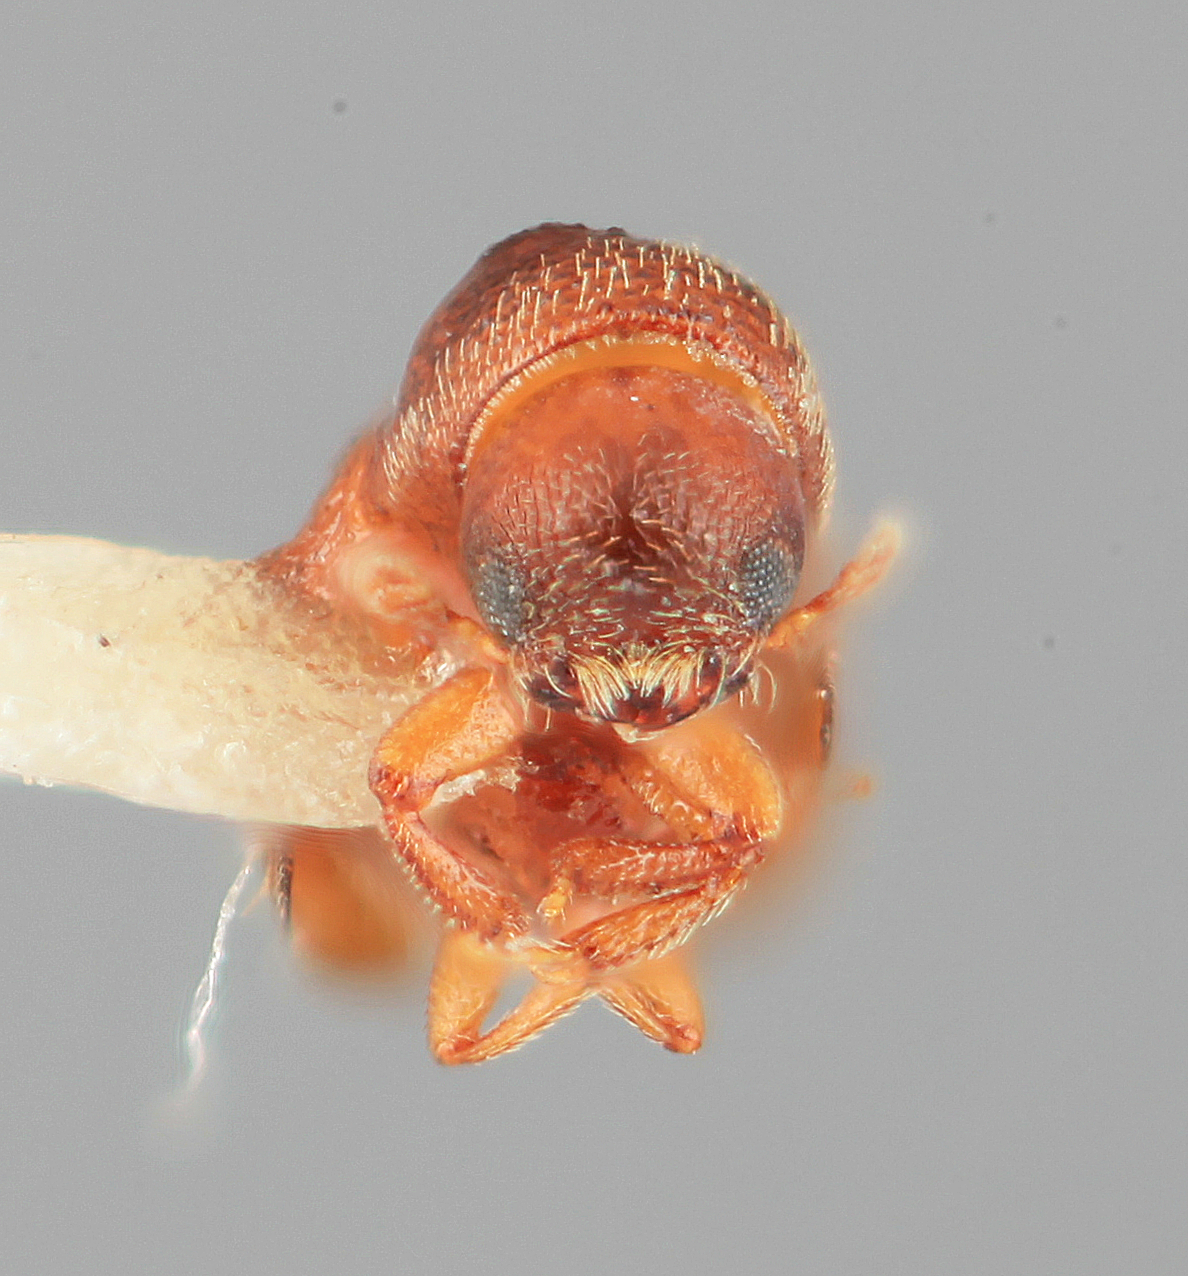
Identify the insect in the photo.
Araptus liminaris
